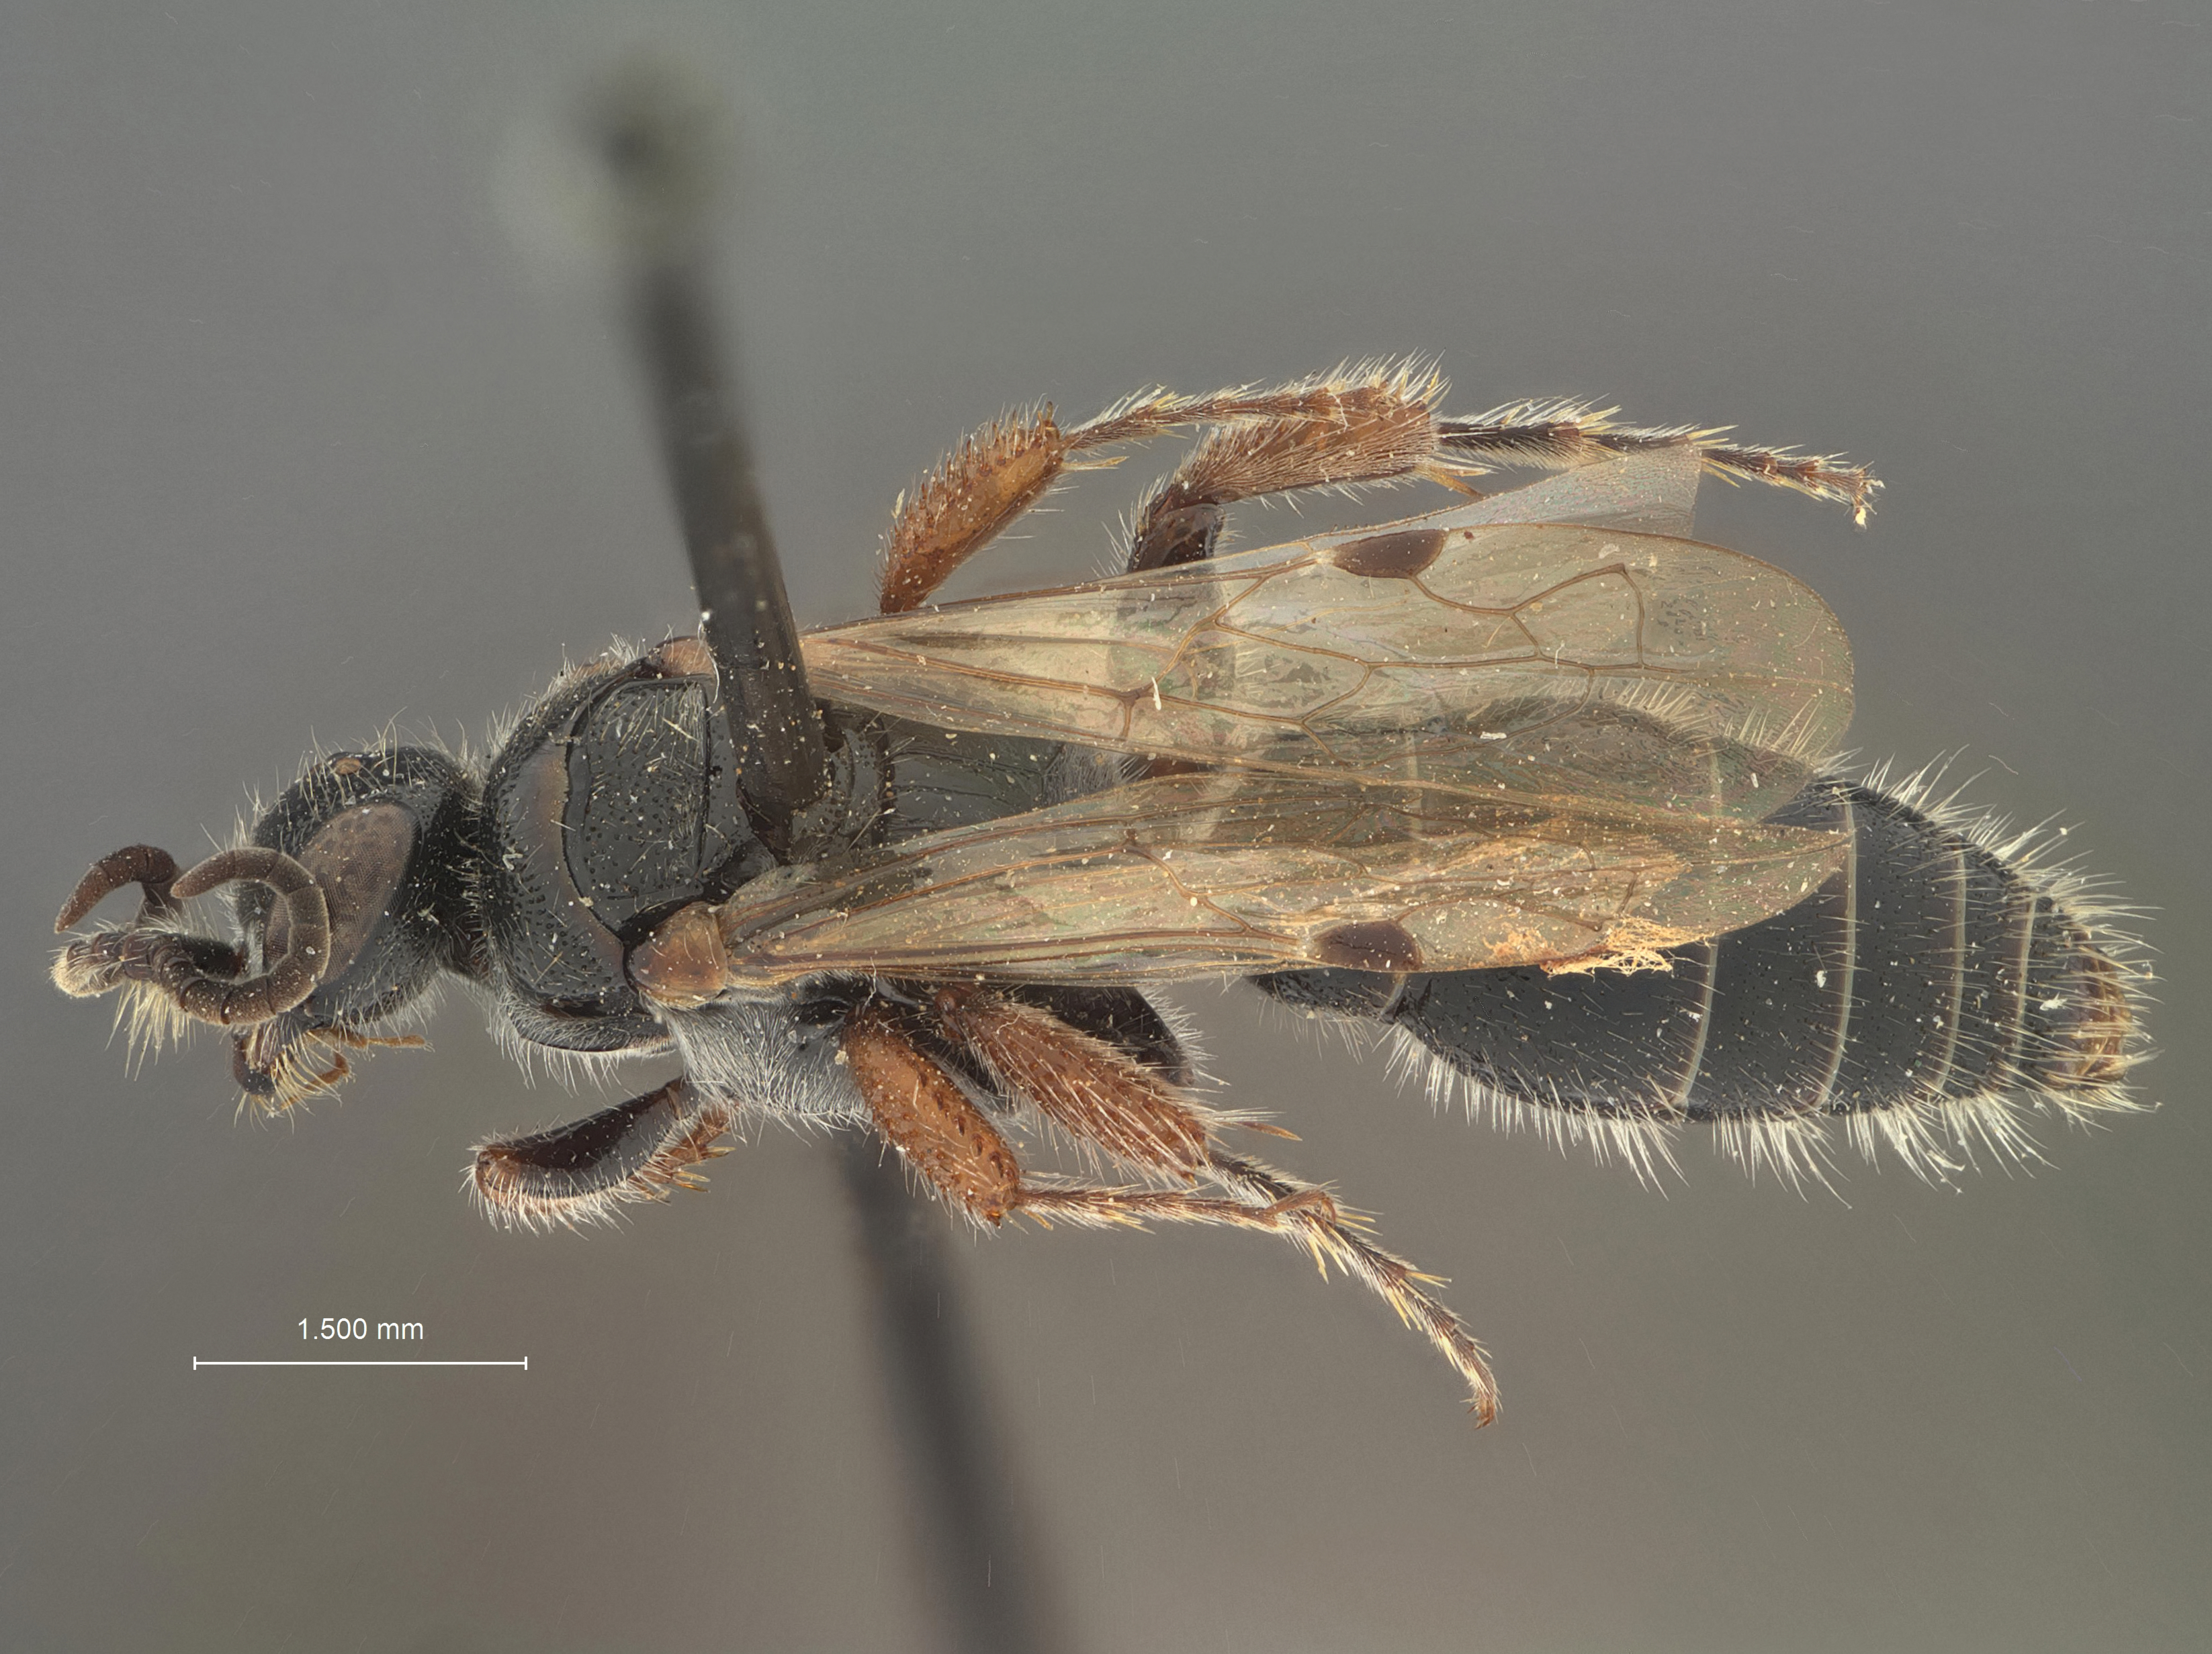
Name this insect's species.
Tiphia capillata
